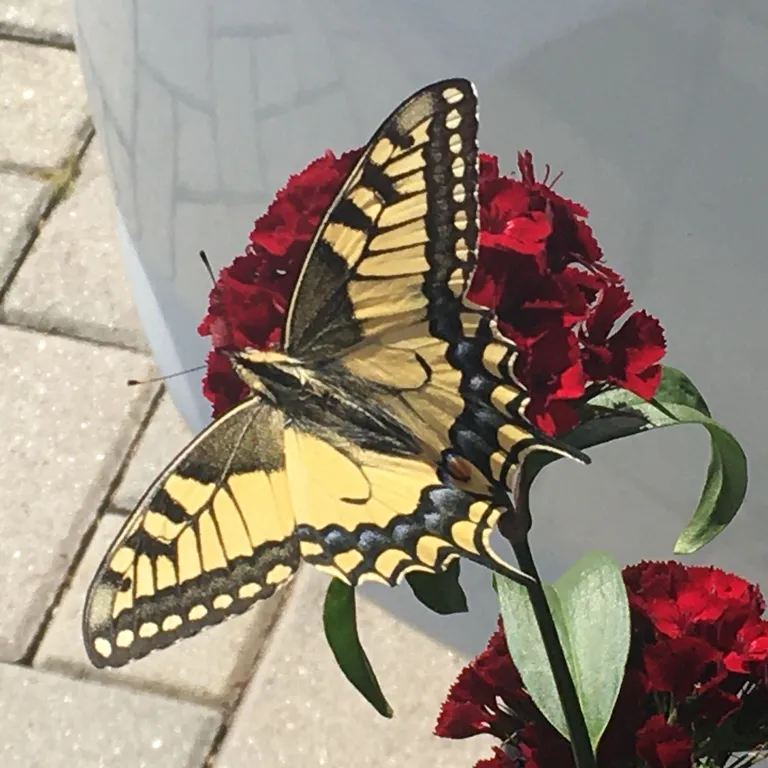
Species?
Papilio machaon
